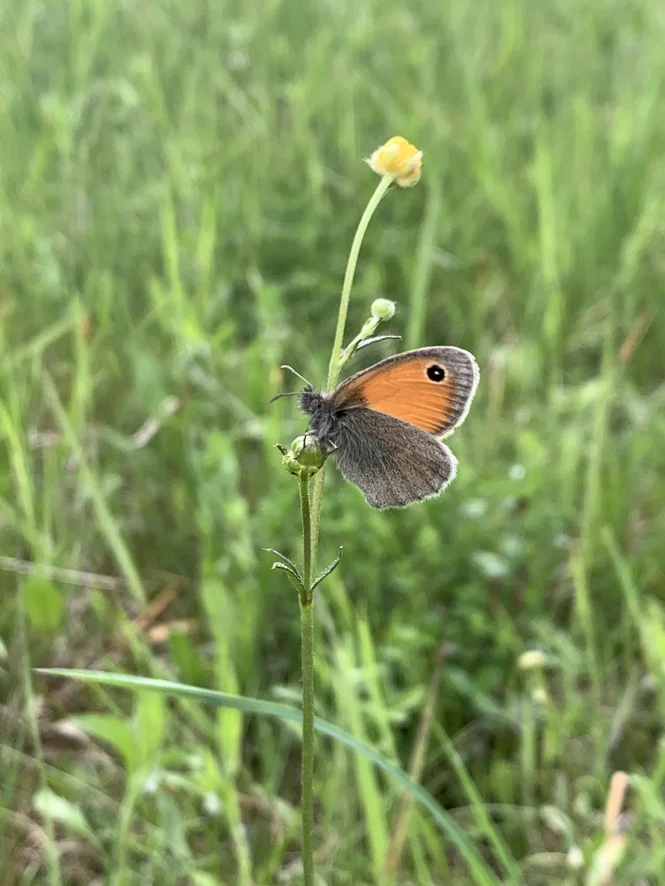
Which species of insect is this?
Coenonympha pamphilus
